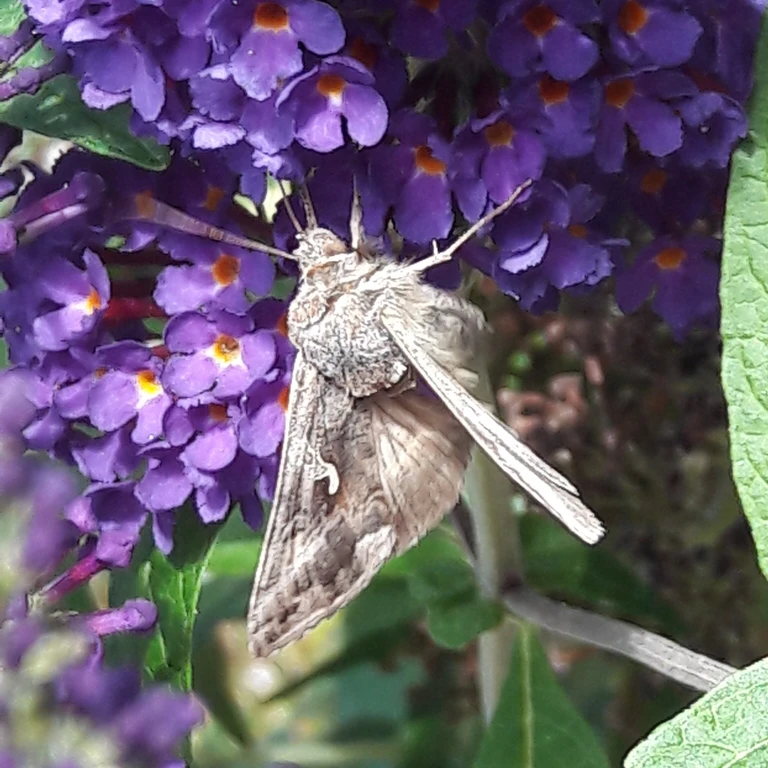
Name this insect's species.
Autographa gamma
